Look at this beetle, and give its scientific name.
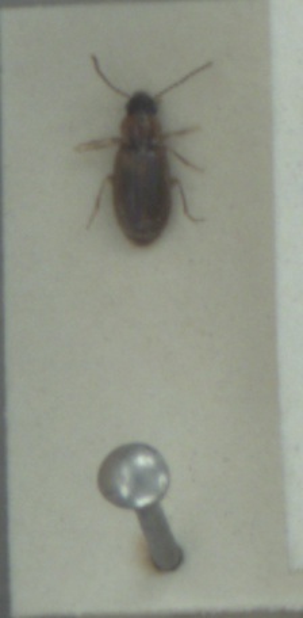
Acupalpus dubius
